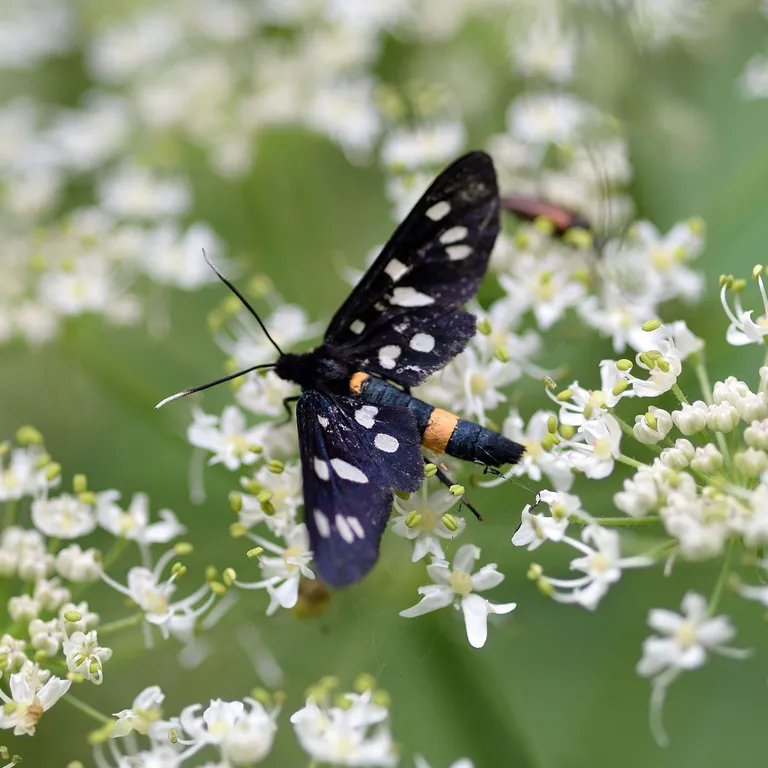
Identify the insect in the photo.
Amata phegea
